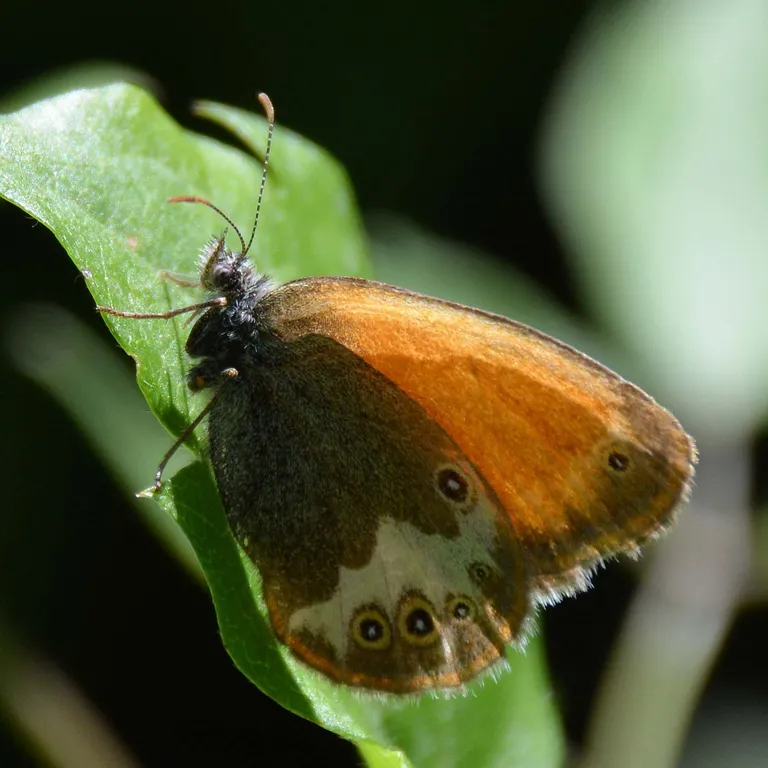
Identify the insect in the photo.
Coenonympha arcania
